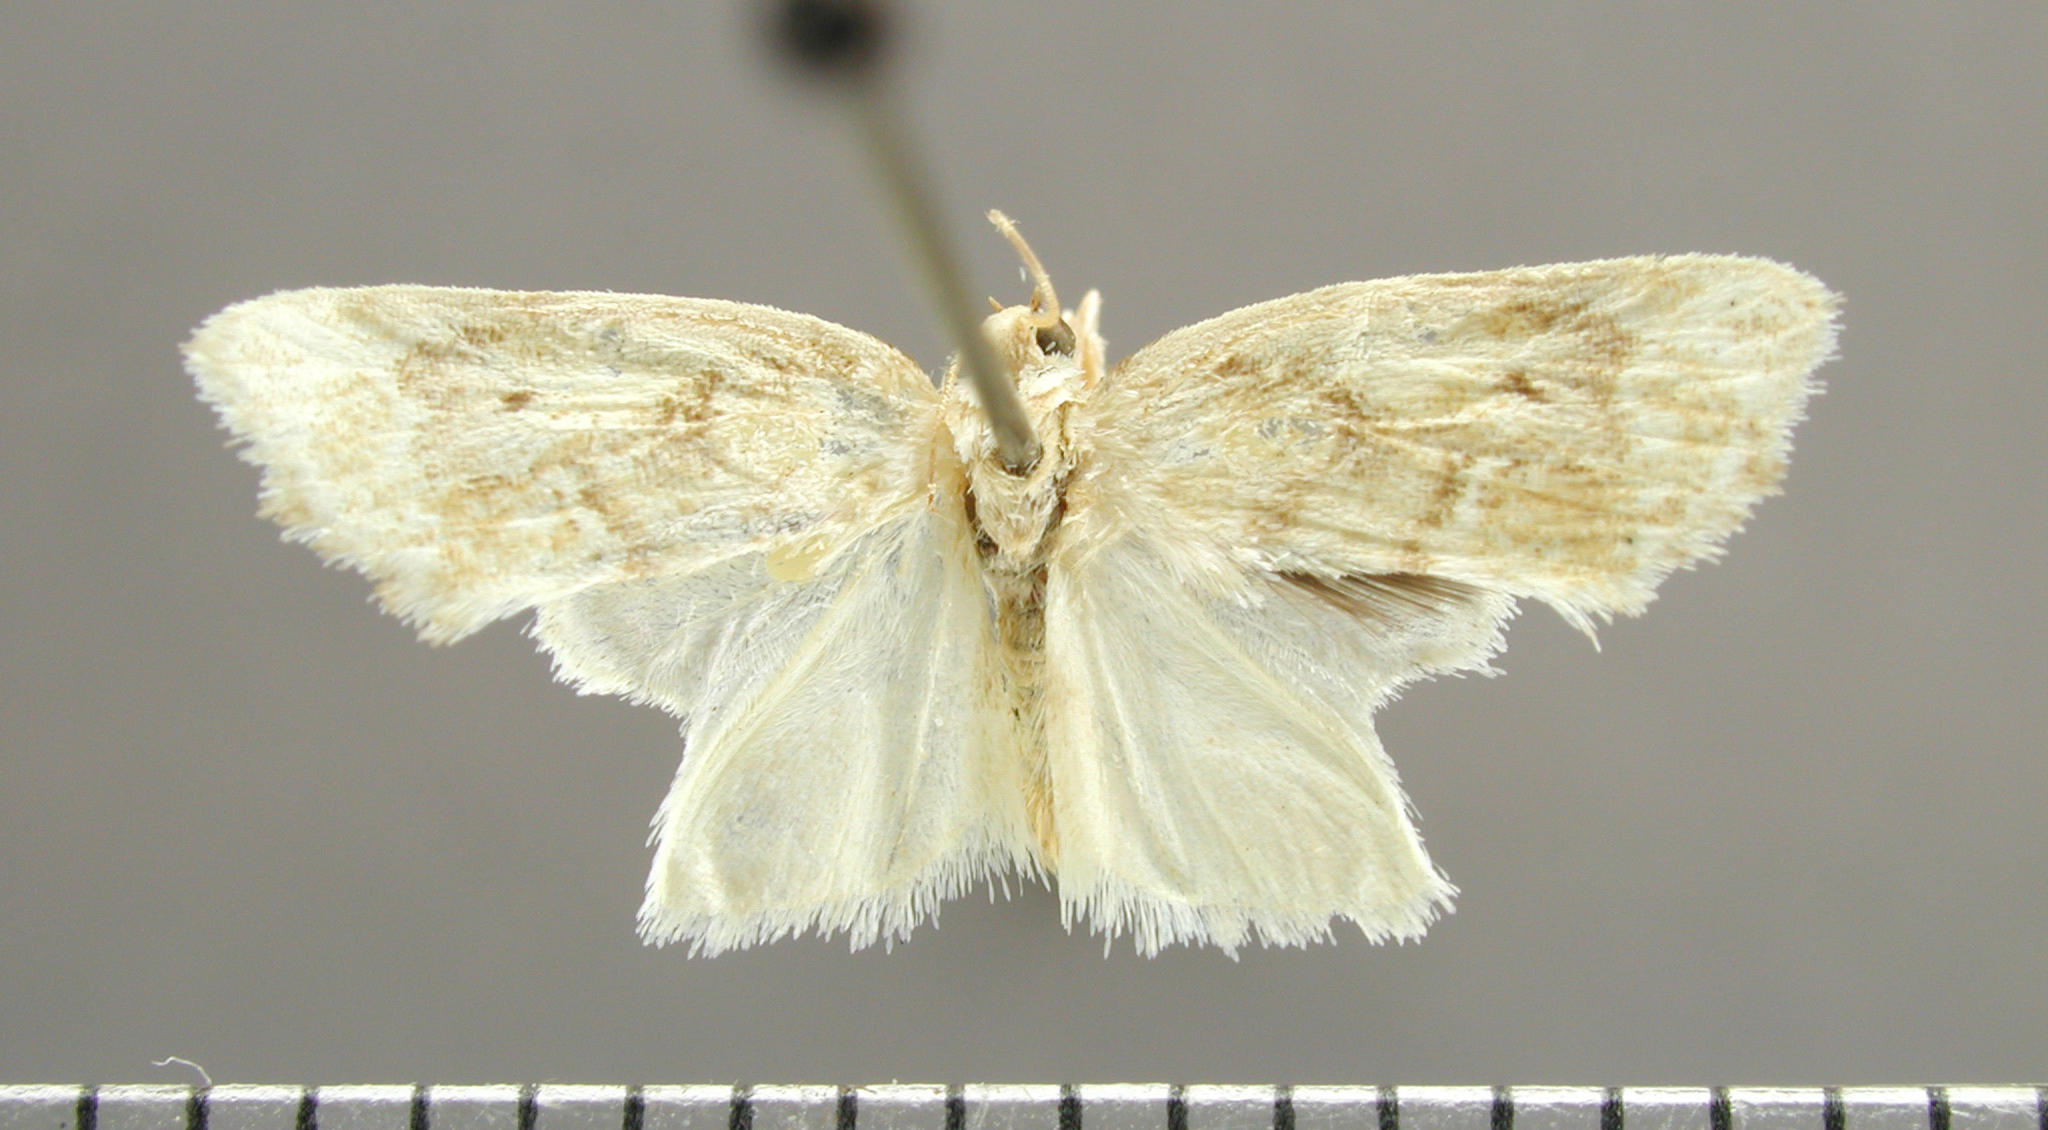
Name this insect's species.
Disoidemata nicephora
